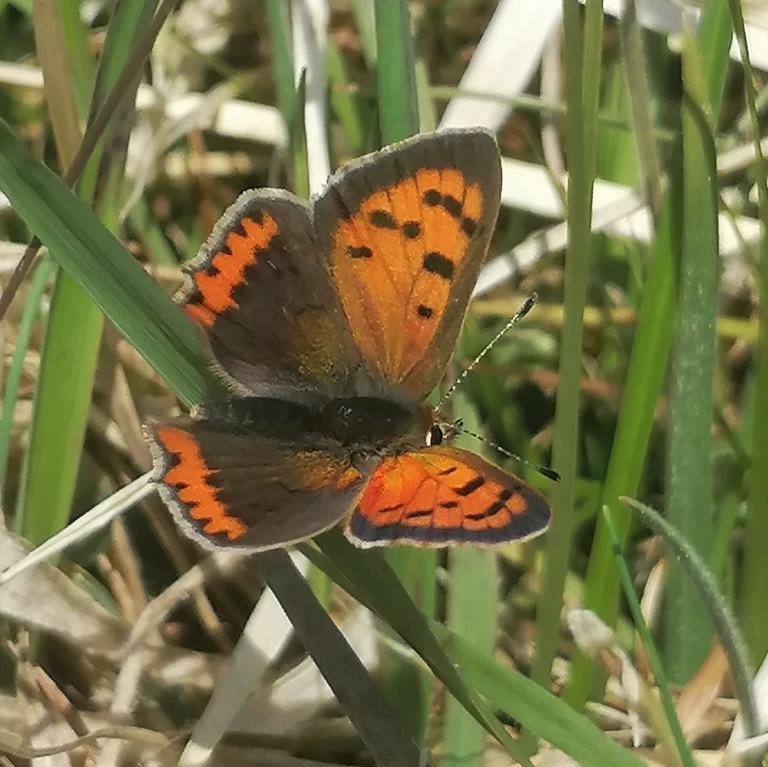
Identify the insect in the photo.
Lycaena phlaeas
